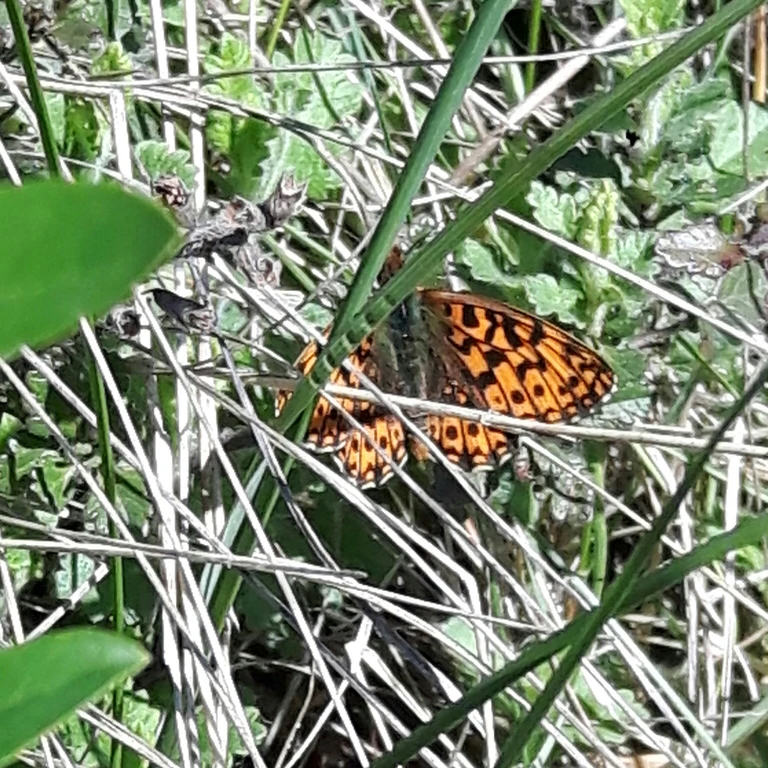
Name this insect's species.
Boloria dia
